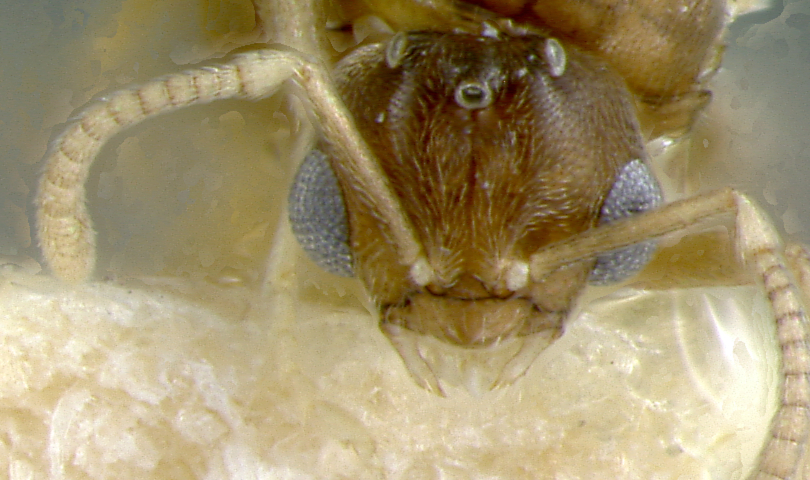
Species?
Plagiolepis clarki
